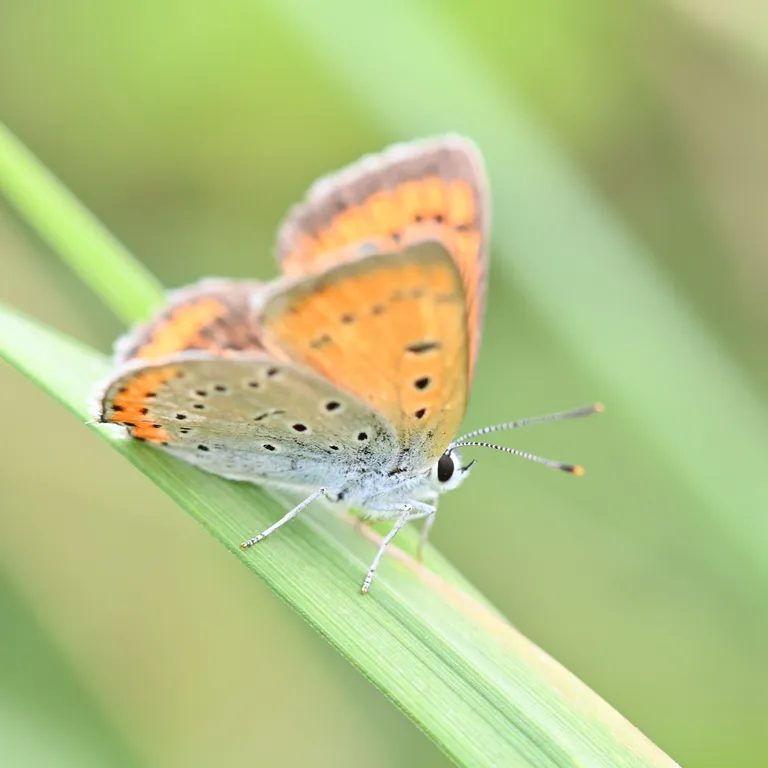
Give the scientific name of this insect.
Lycaena dispar
